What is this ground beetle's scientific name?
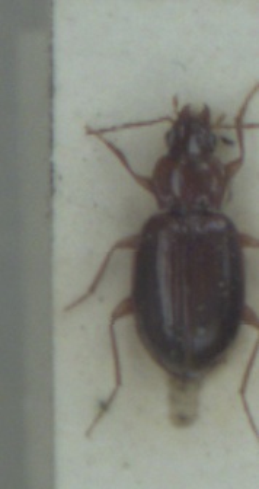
Ocys harpaloides
